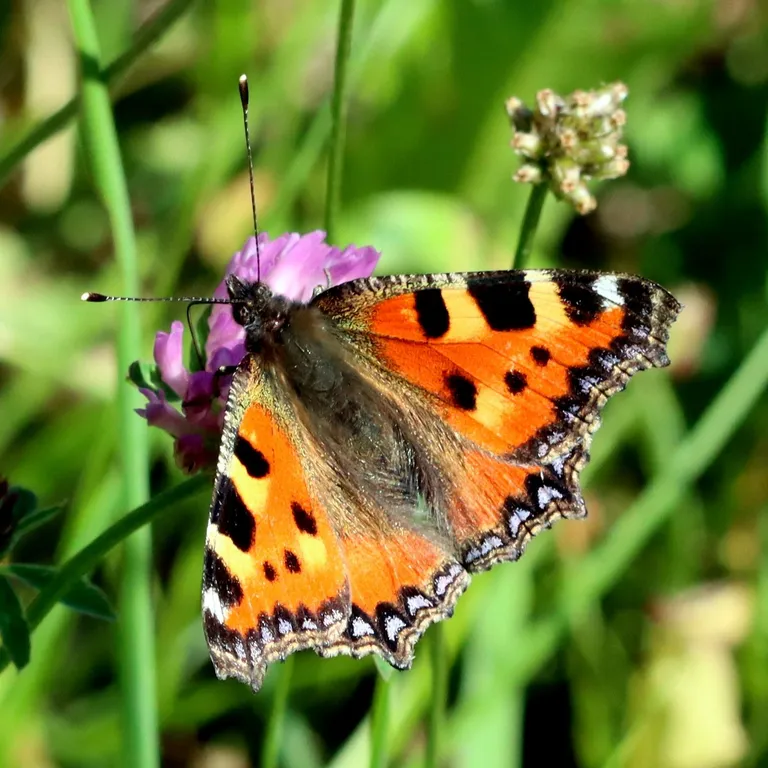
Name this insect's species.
Aglais urticae
